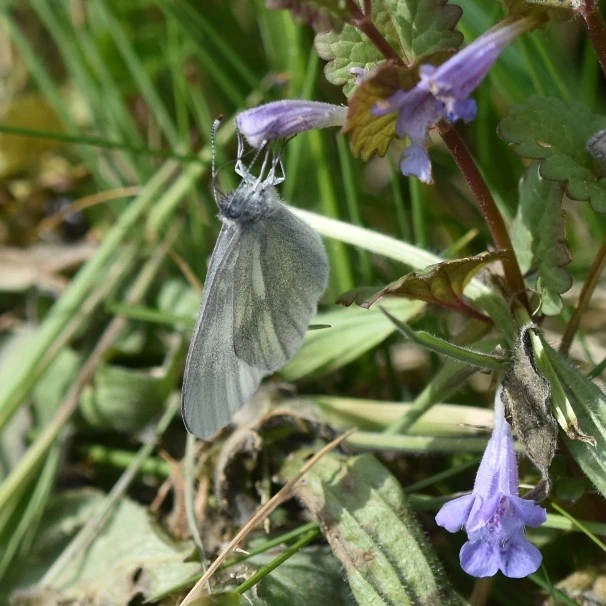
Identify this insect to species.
Leptidea sinapis/juvernica
